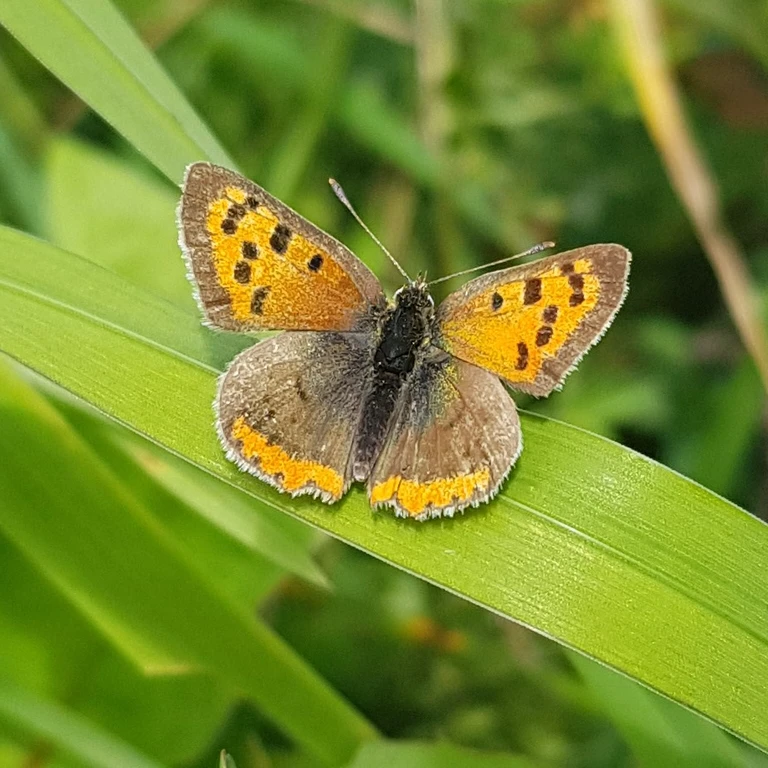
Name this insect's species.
Lycaena phlaeas
